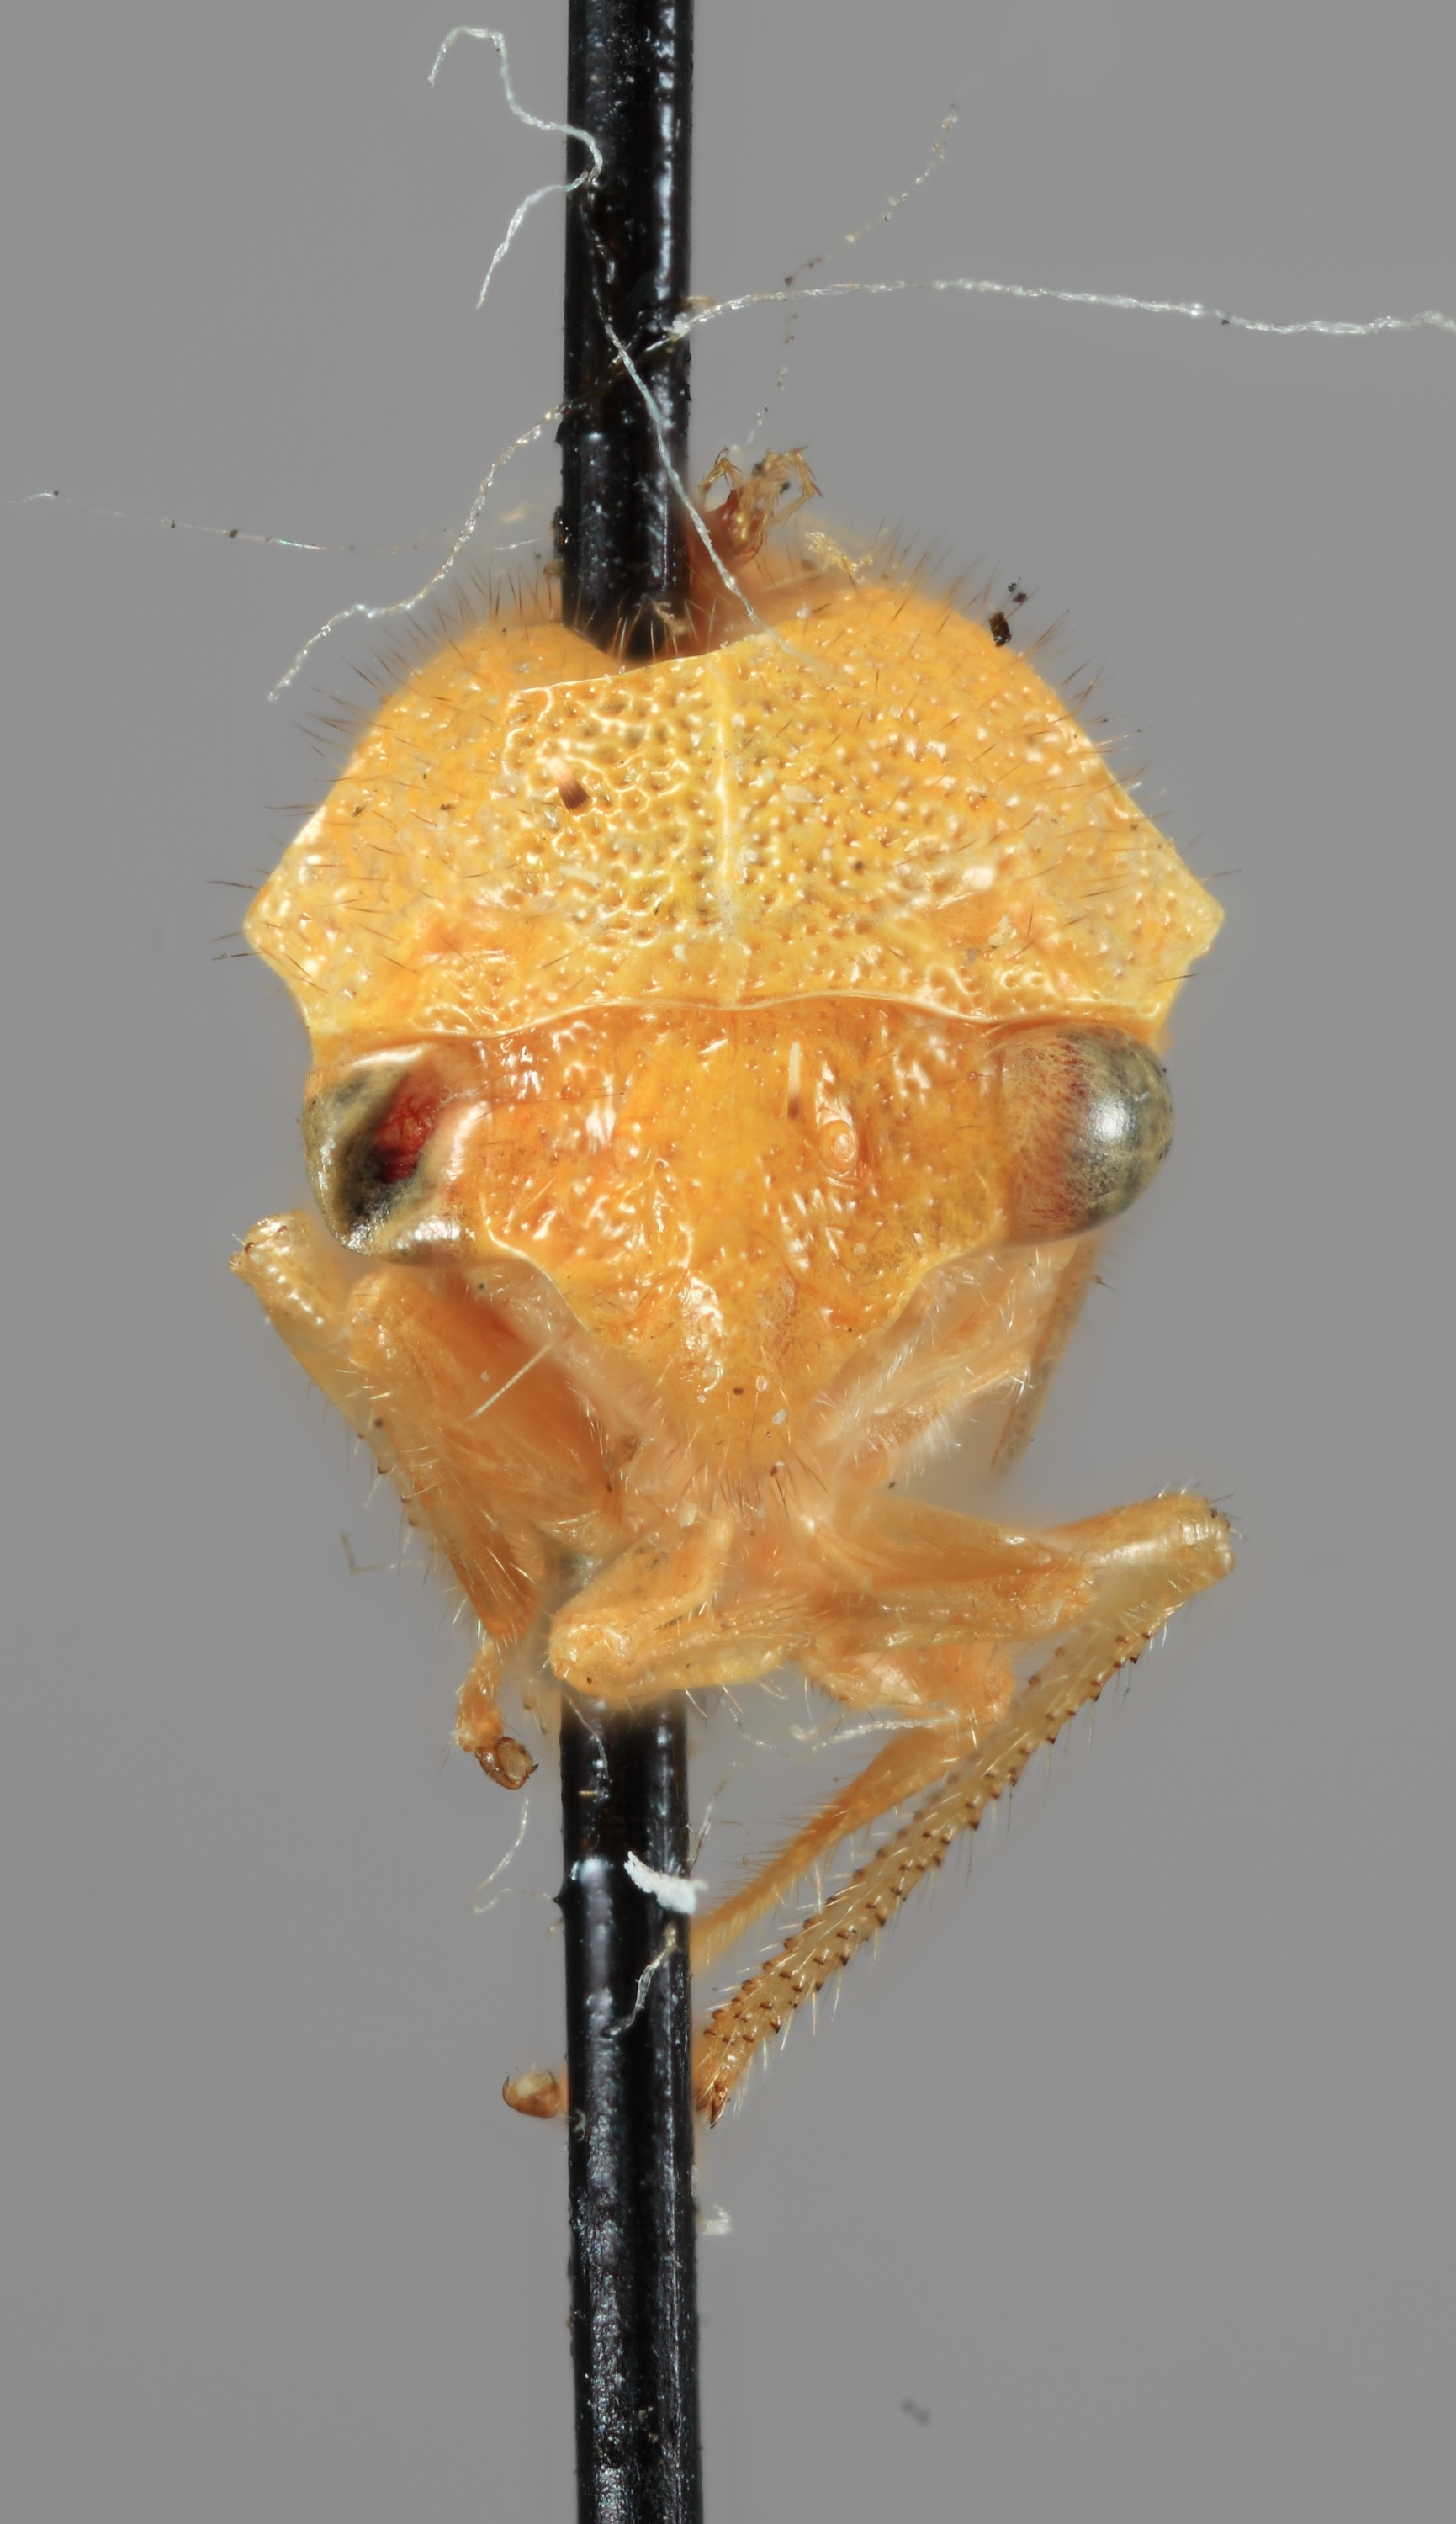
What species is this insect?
Atymna pilosa
